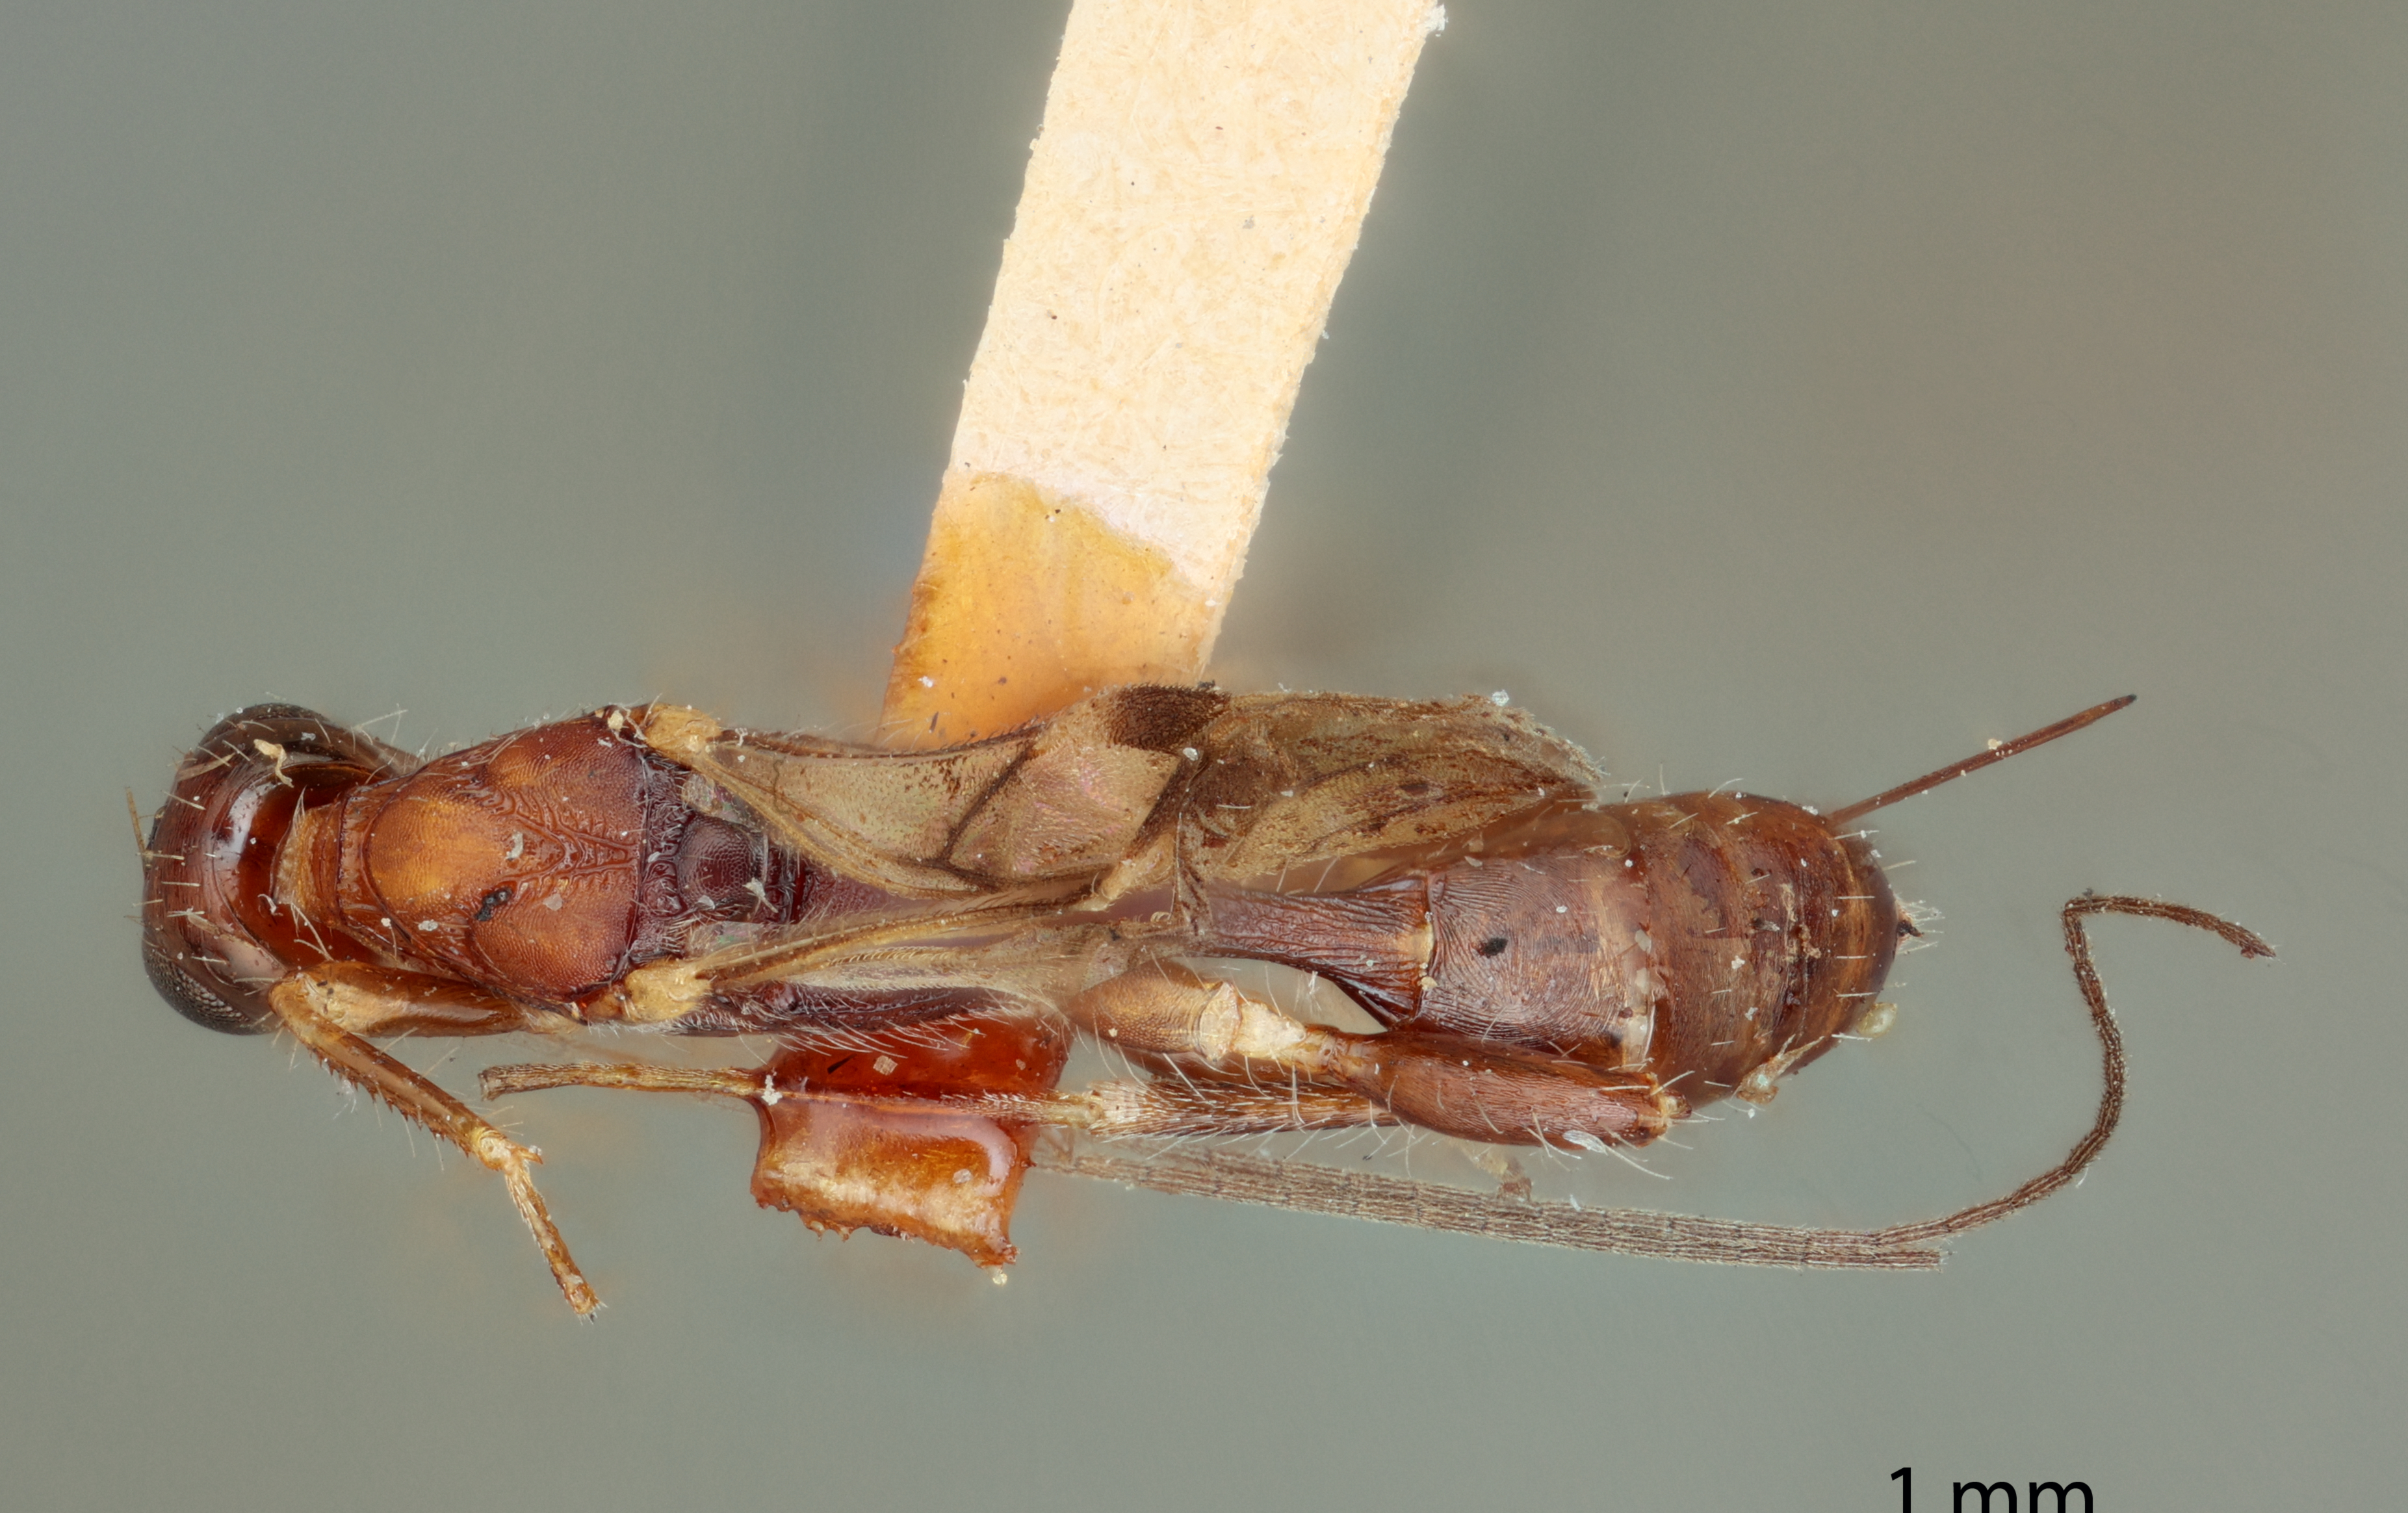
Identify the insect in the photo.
Spathius tenedos
